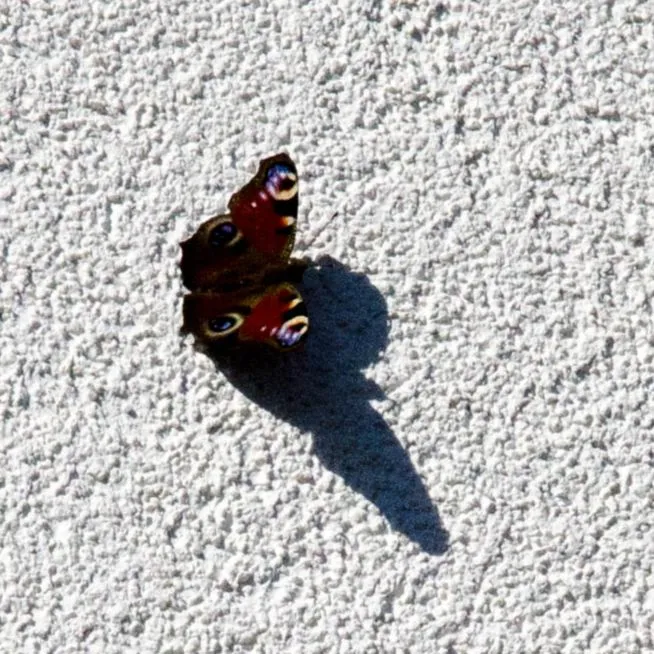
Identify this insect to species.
Aglais io
